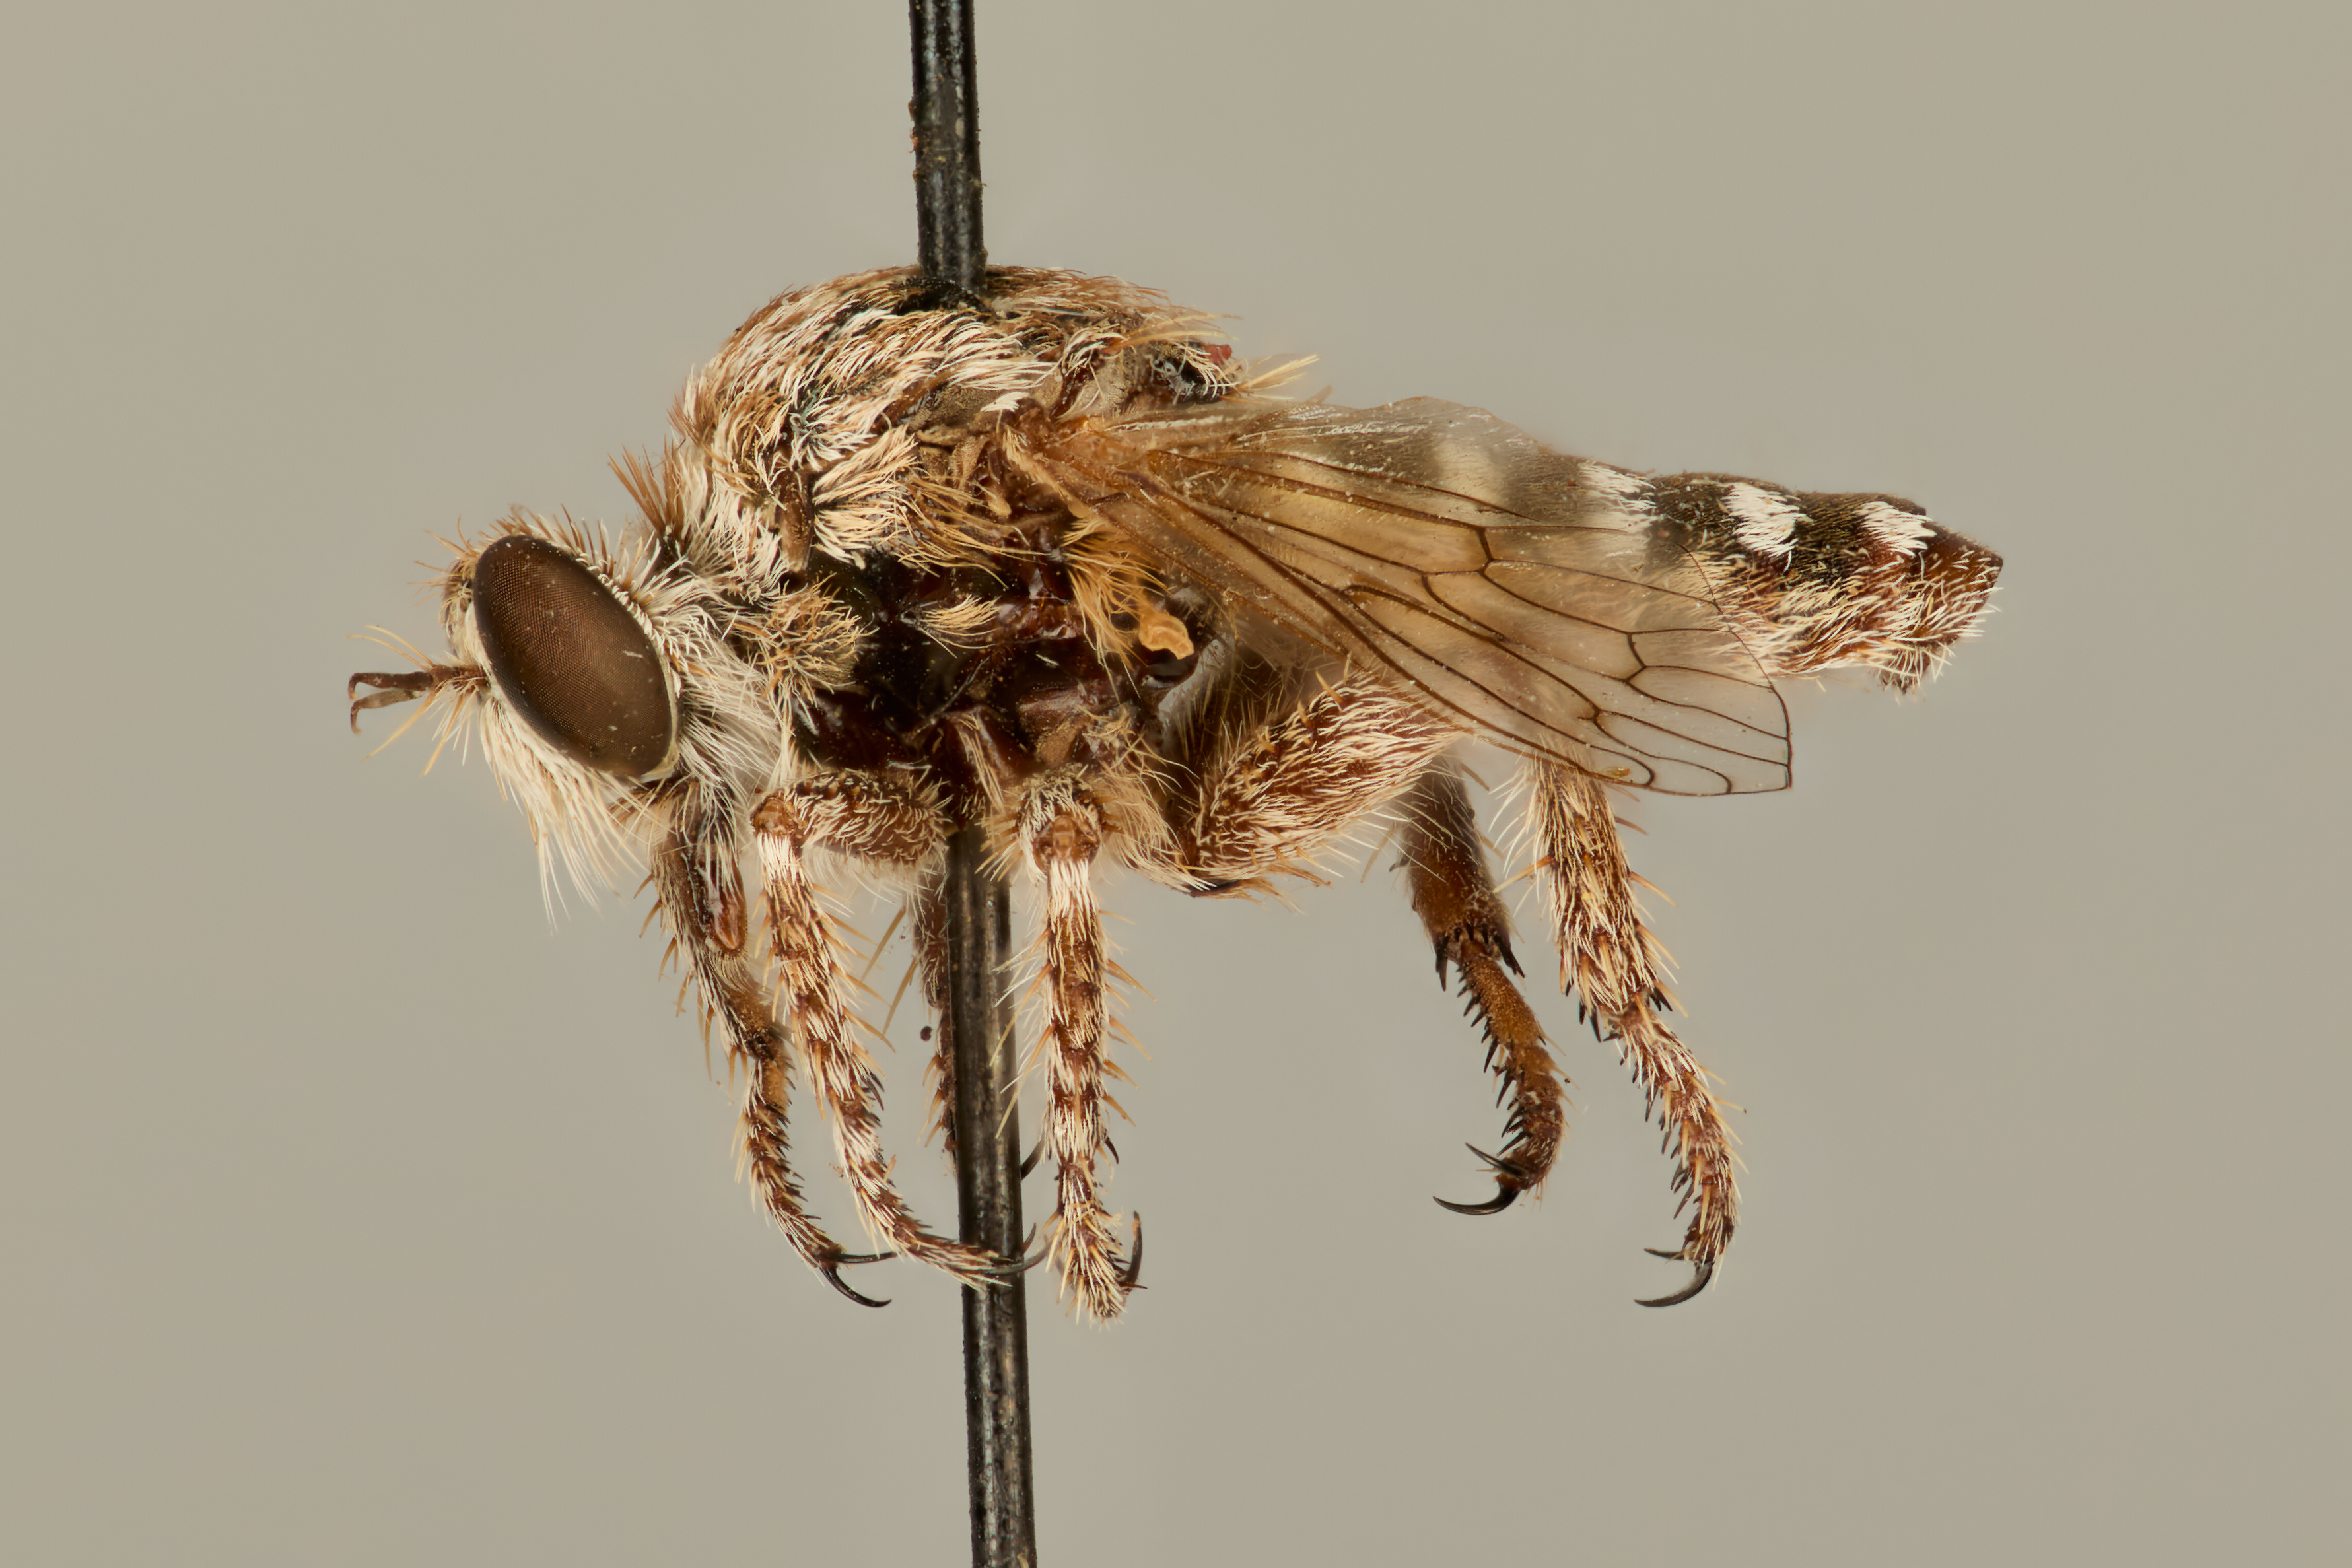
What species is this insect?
Acnephalomyia platygaster
